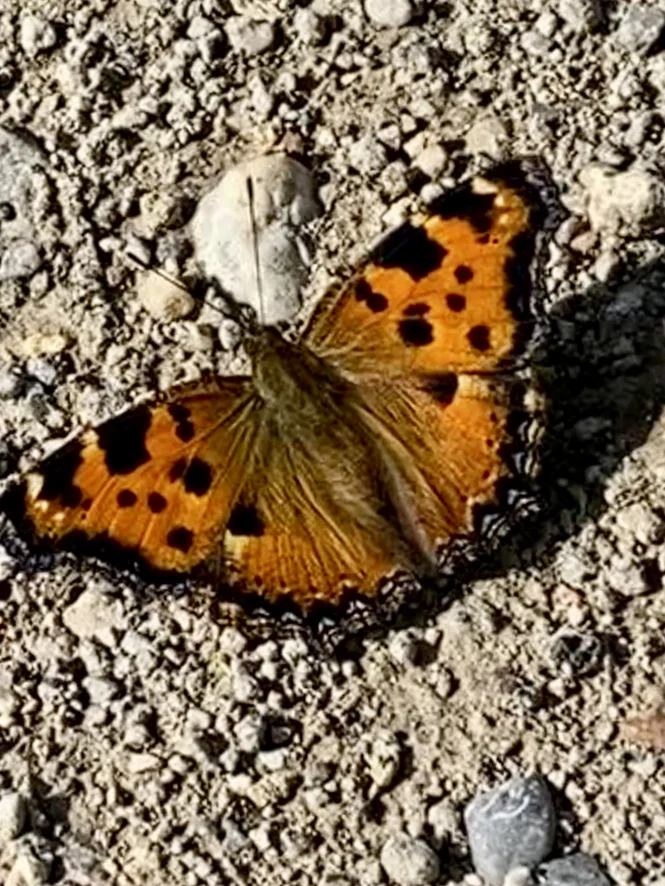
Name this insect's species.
Nymphalis polychloros
